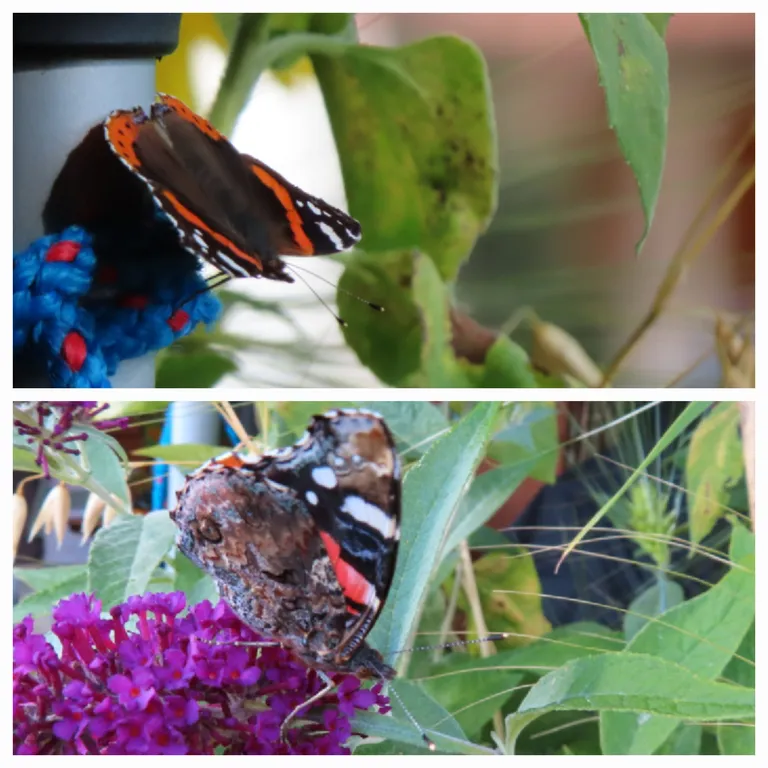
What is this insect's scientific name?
Vanessa atalanta
